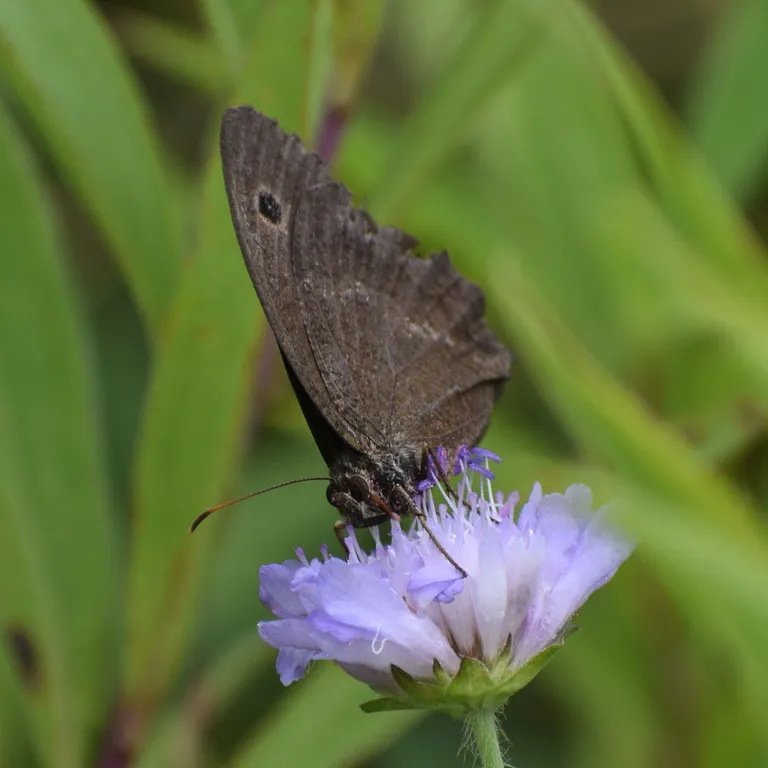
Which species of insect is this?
Minois dryas
